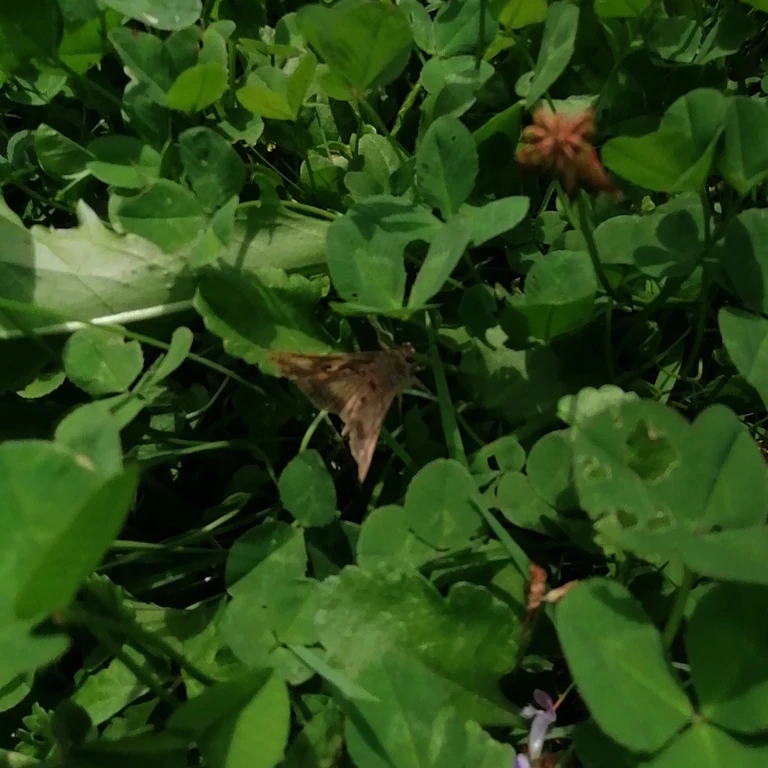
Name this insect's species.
Autographa gamma
